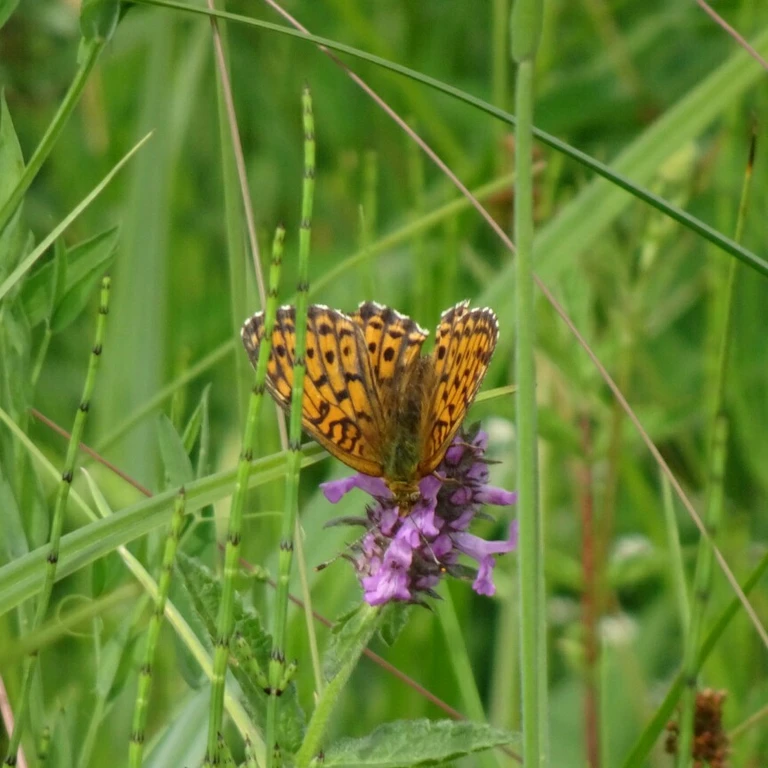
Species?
Brenthis ino
